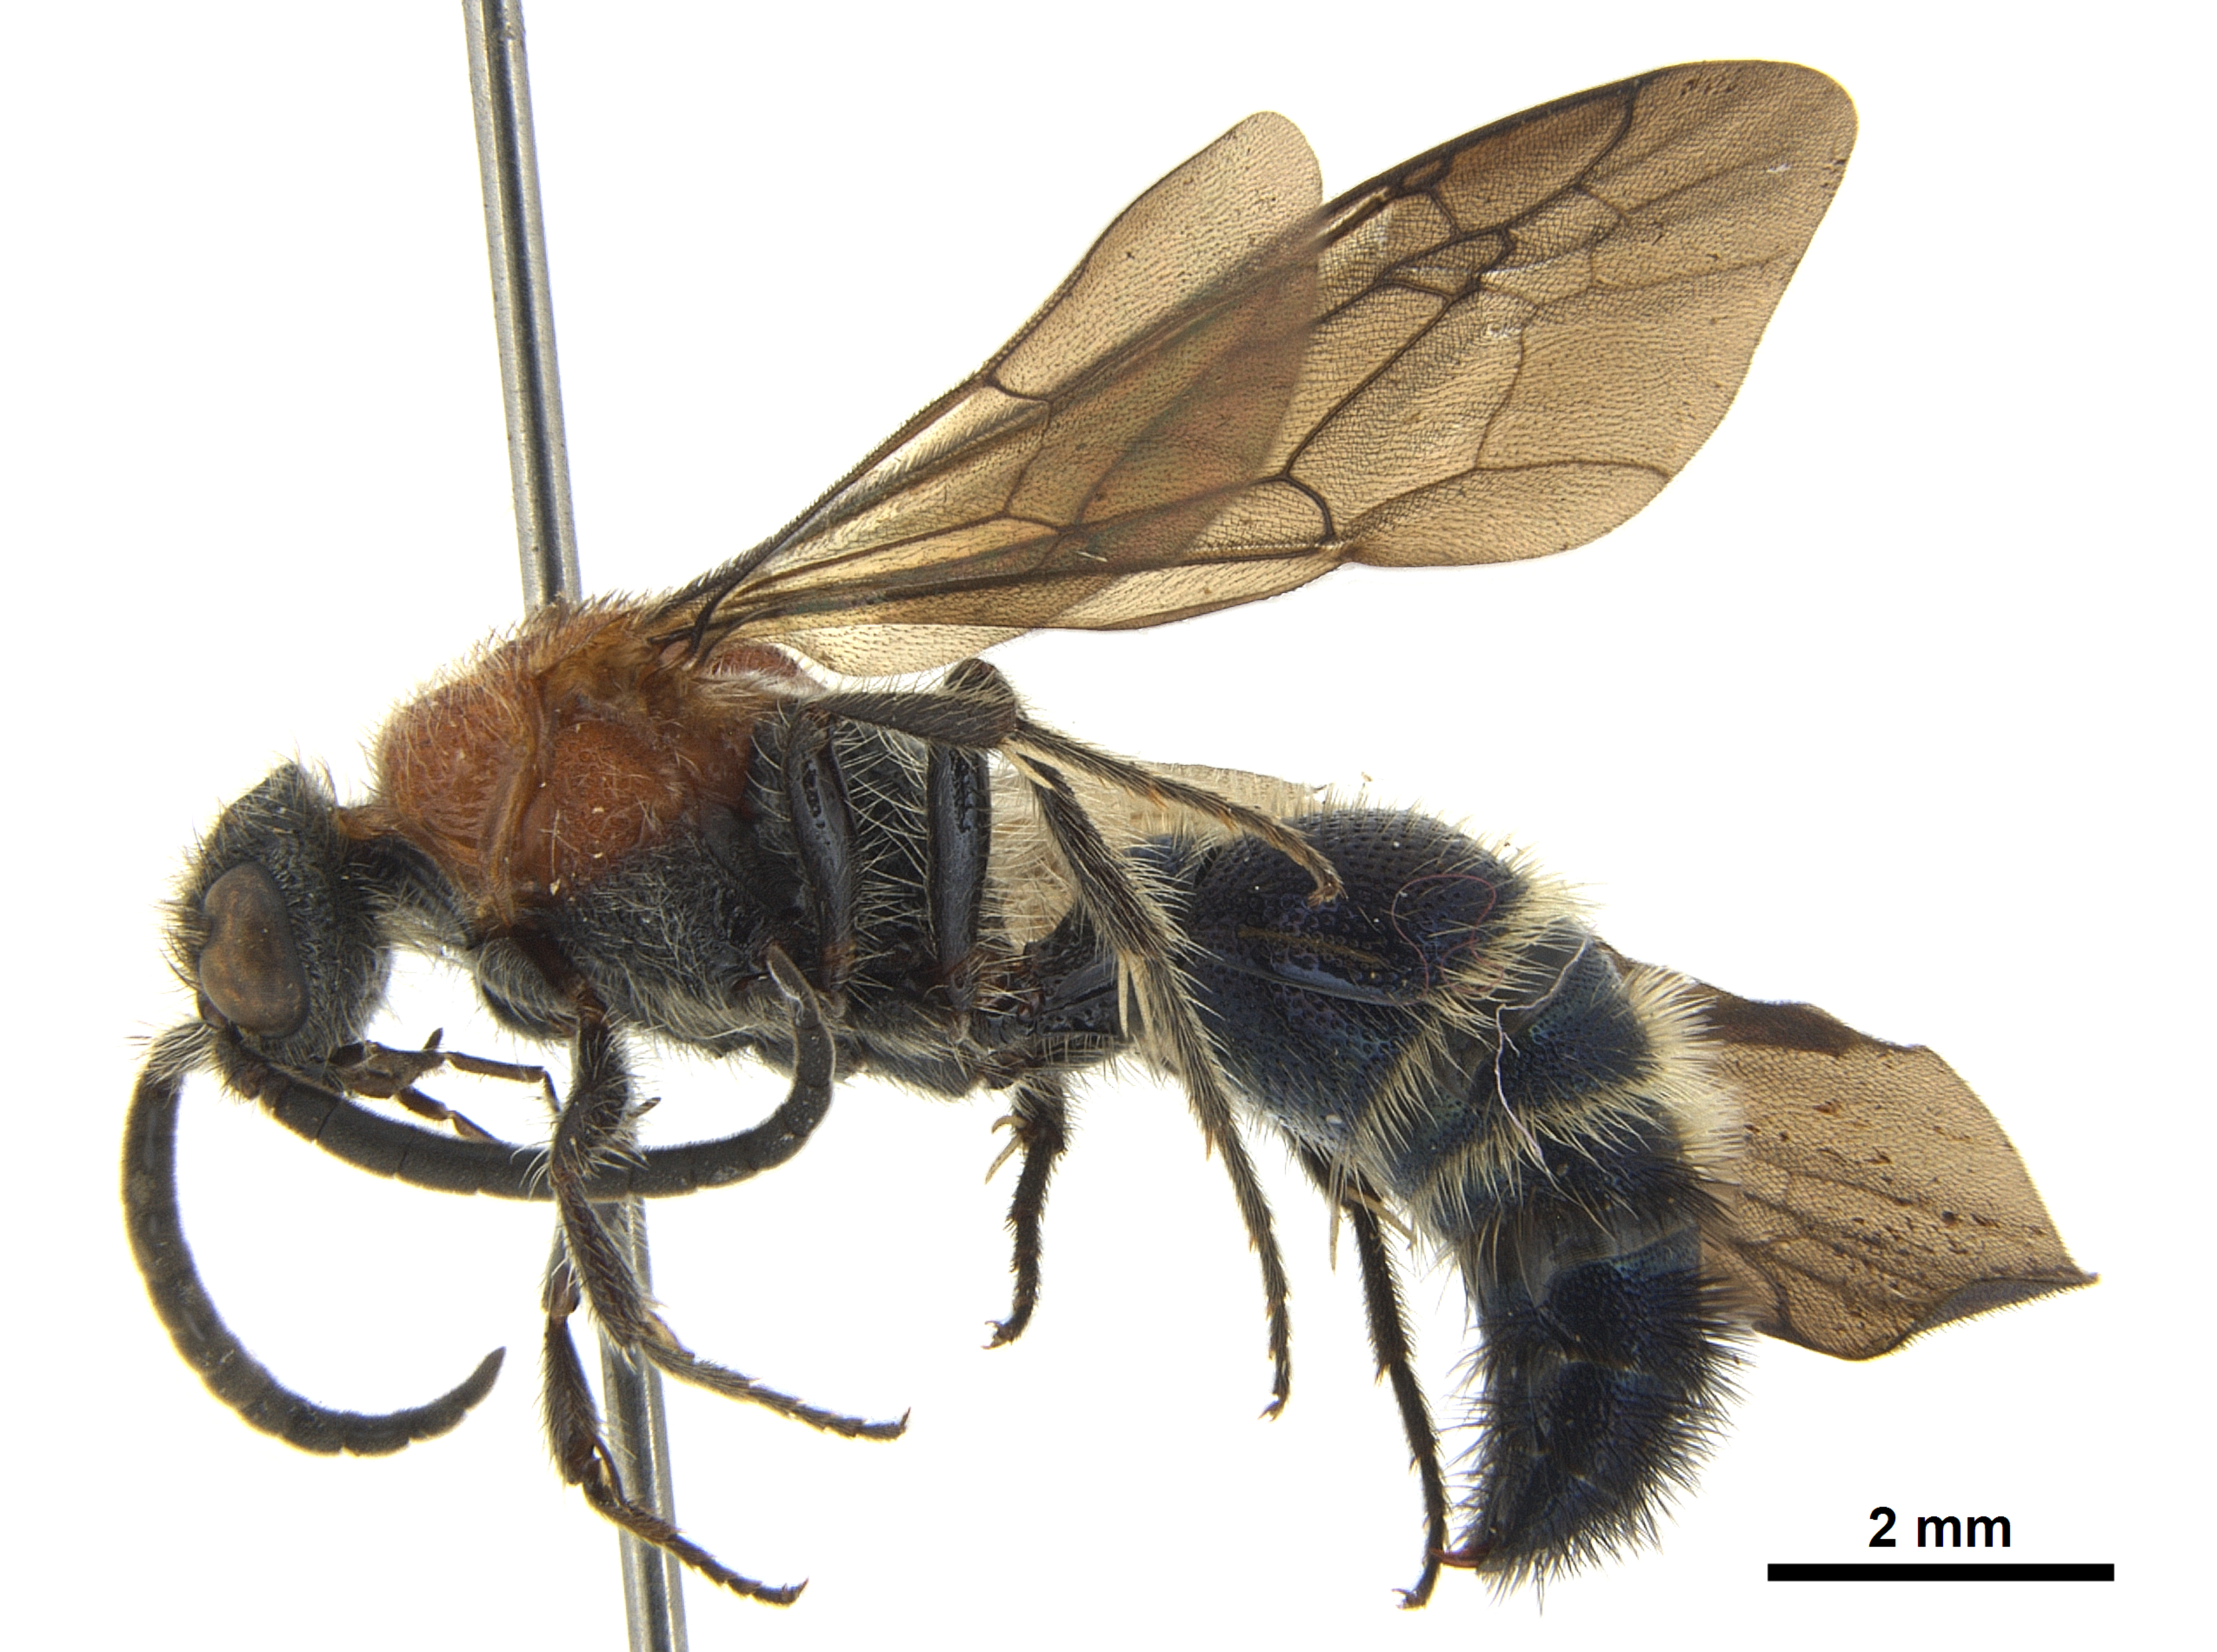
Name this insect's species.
Ephucilla naja
